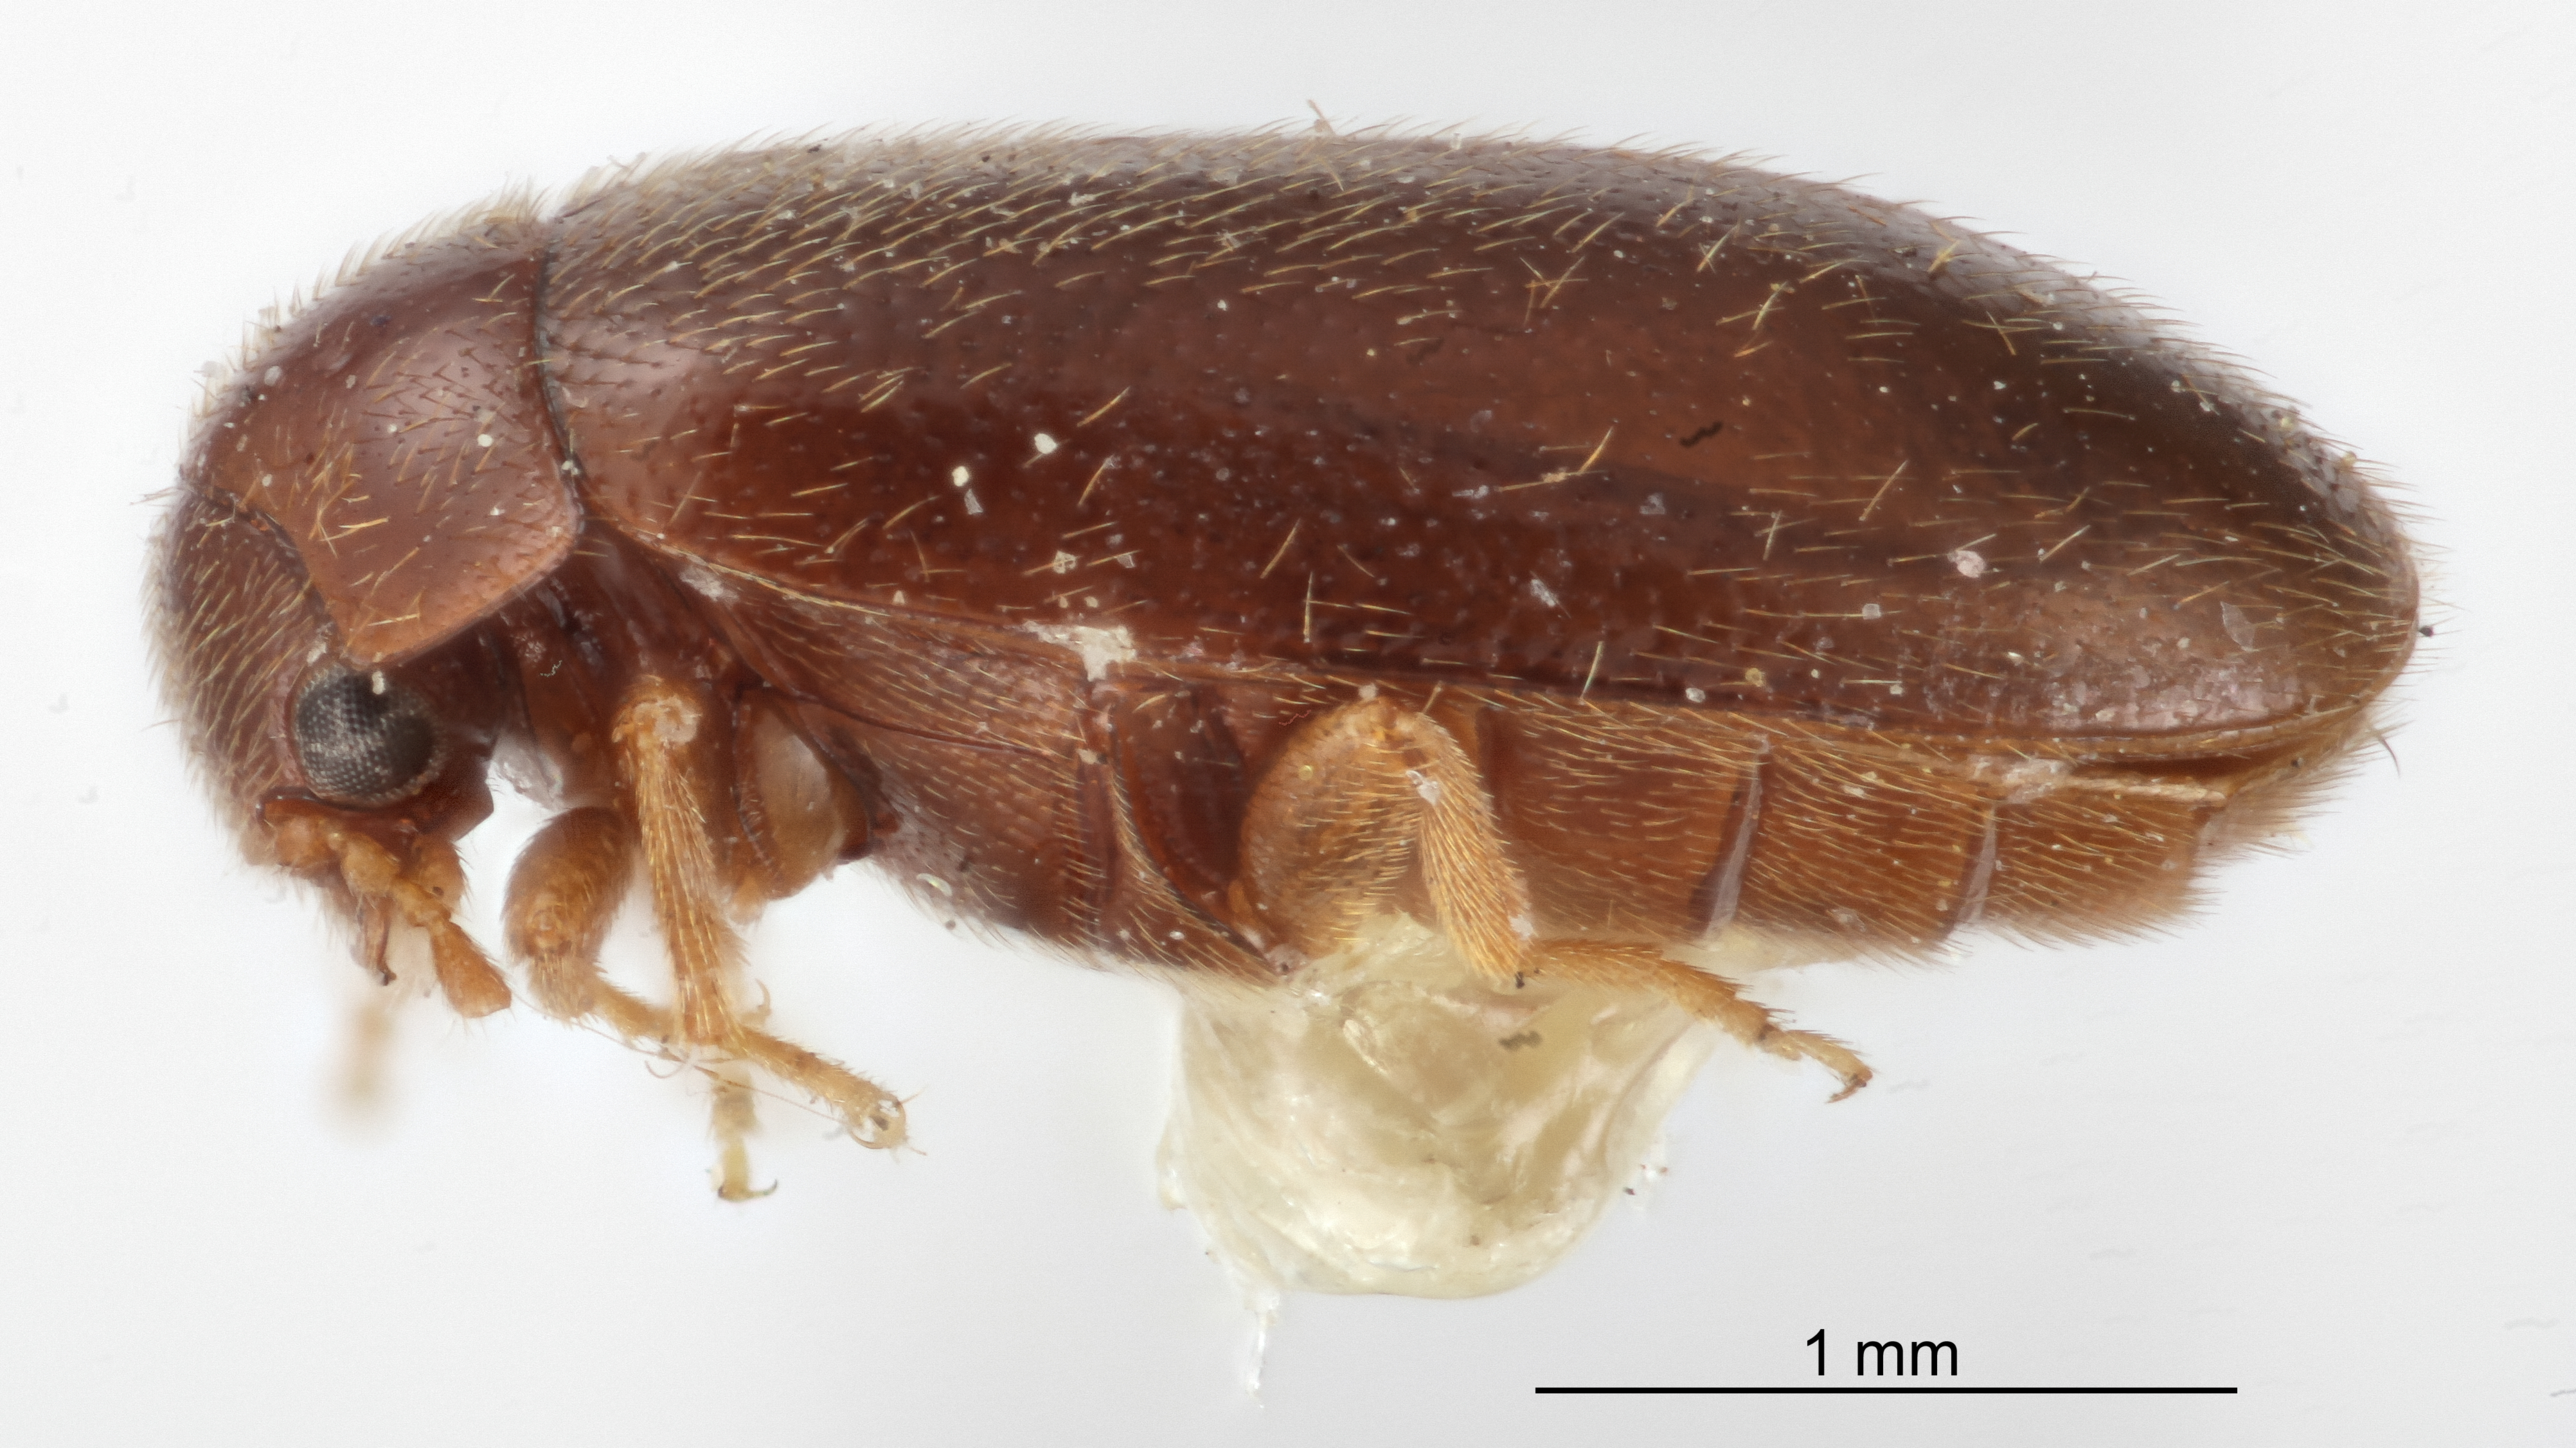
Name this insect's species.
Cyphon arcuatus
